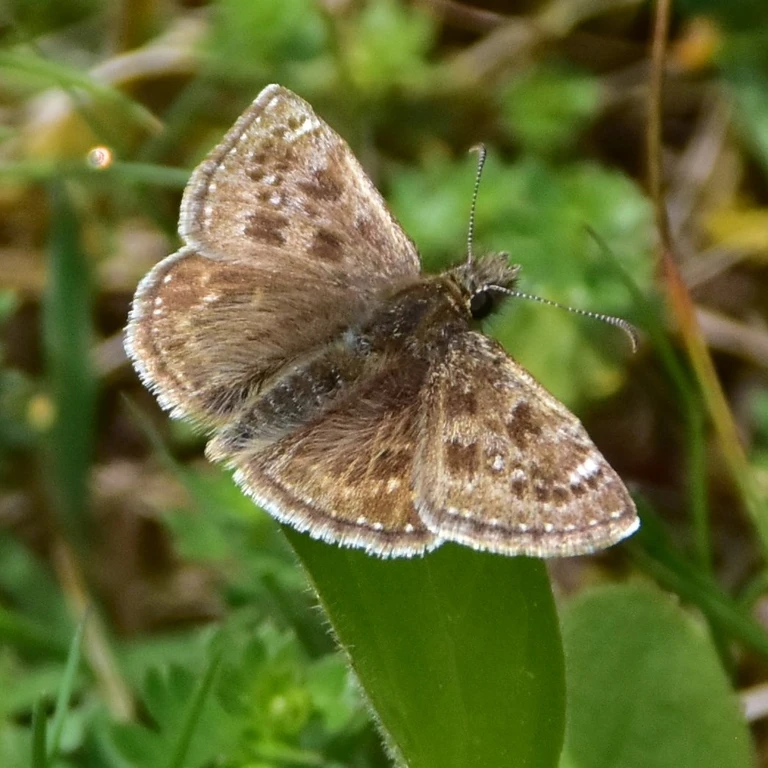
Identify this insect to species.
Erynnis tages
